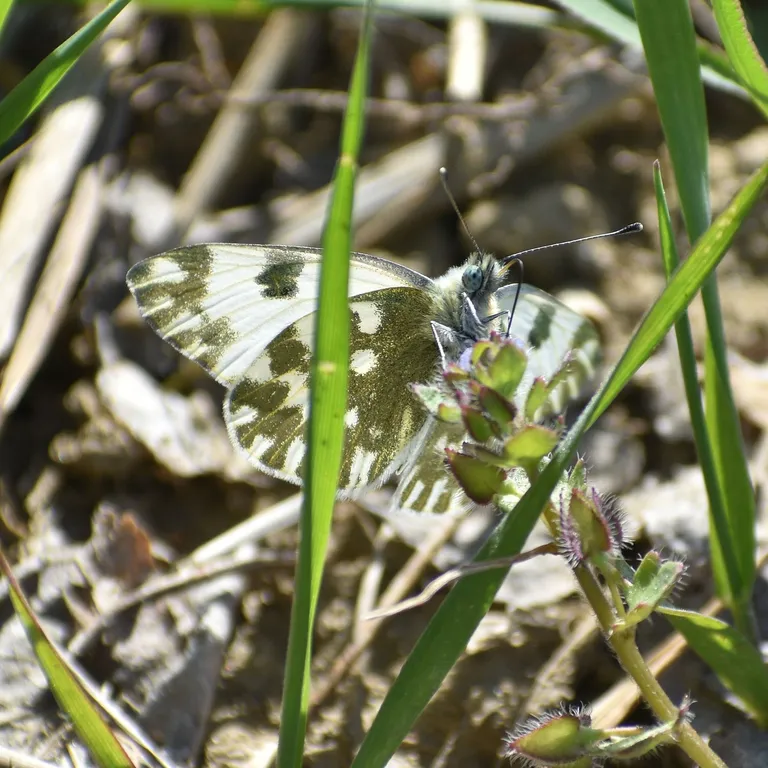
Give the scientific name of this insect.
Pontia edusa
